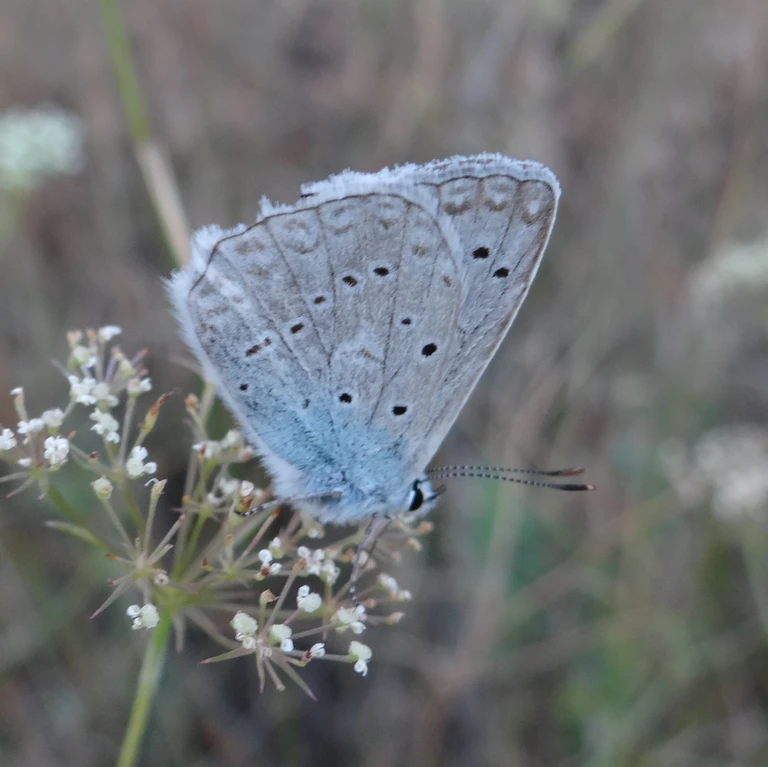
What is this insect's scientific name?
Polyommatus daphnis
